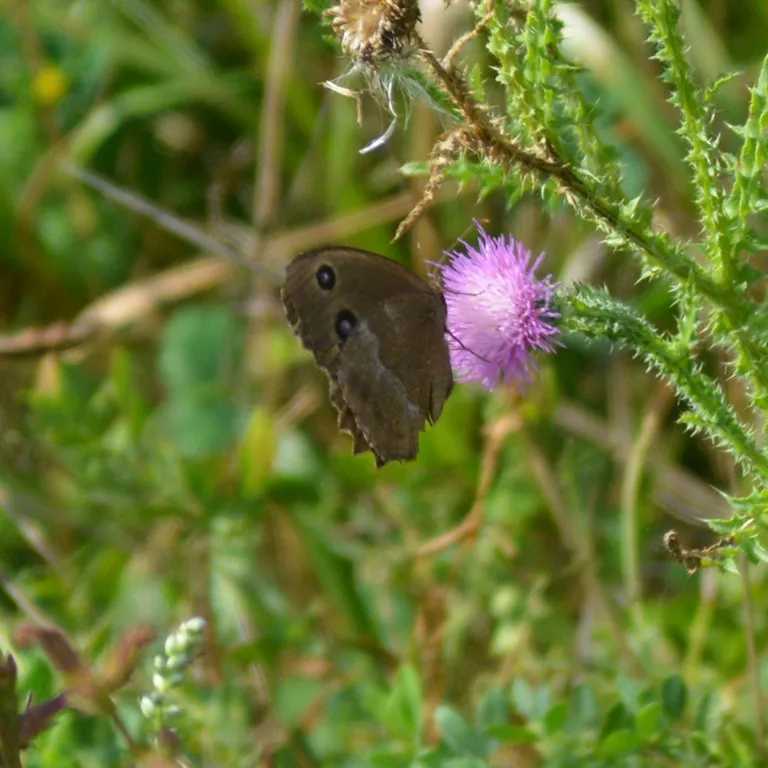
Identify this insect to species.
Minois dryas
